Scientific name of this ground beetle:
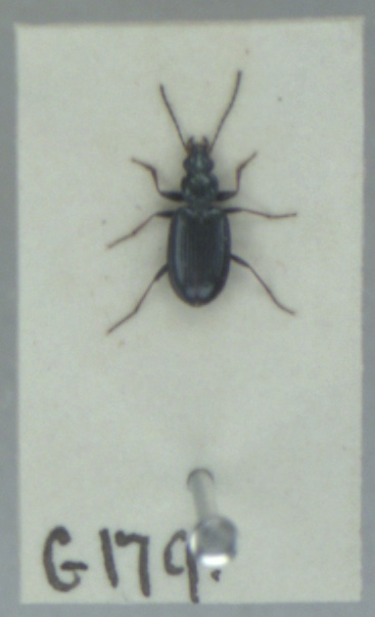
Bembidion atrocaeruleum
